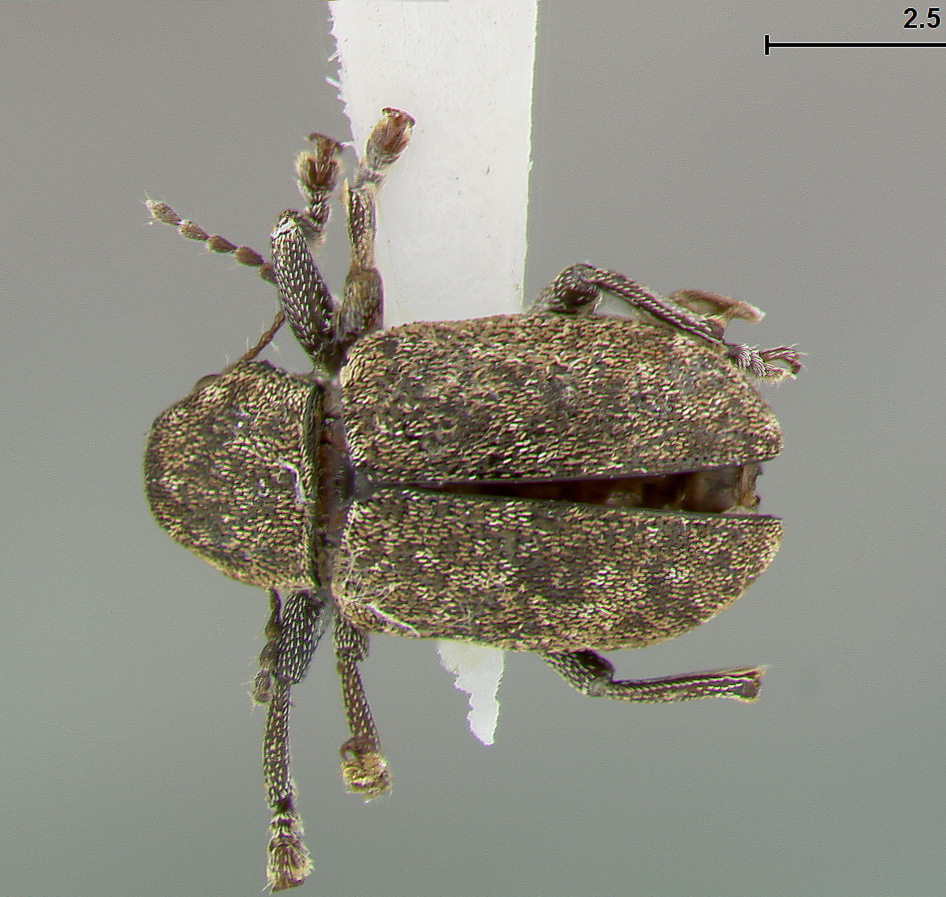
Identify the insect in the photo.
Myochrous paulus
